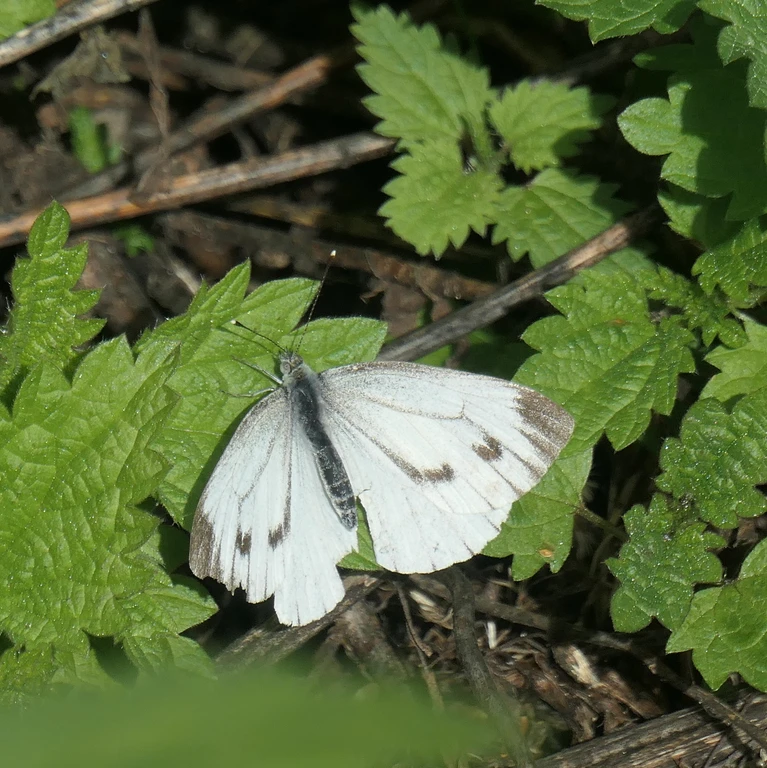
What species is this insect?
Pieris napi
